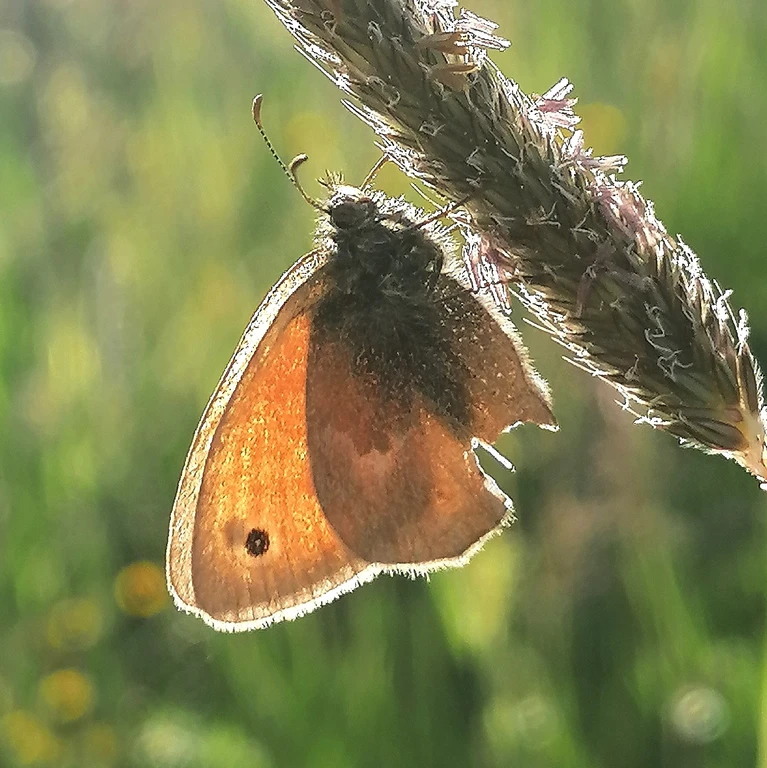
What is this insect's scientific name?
Coenonympha pamphilus
